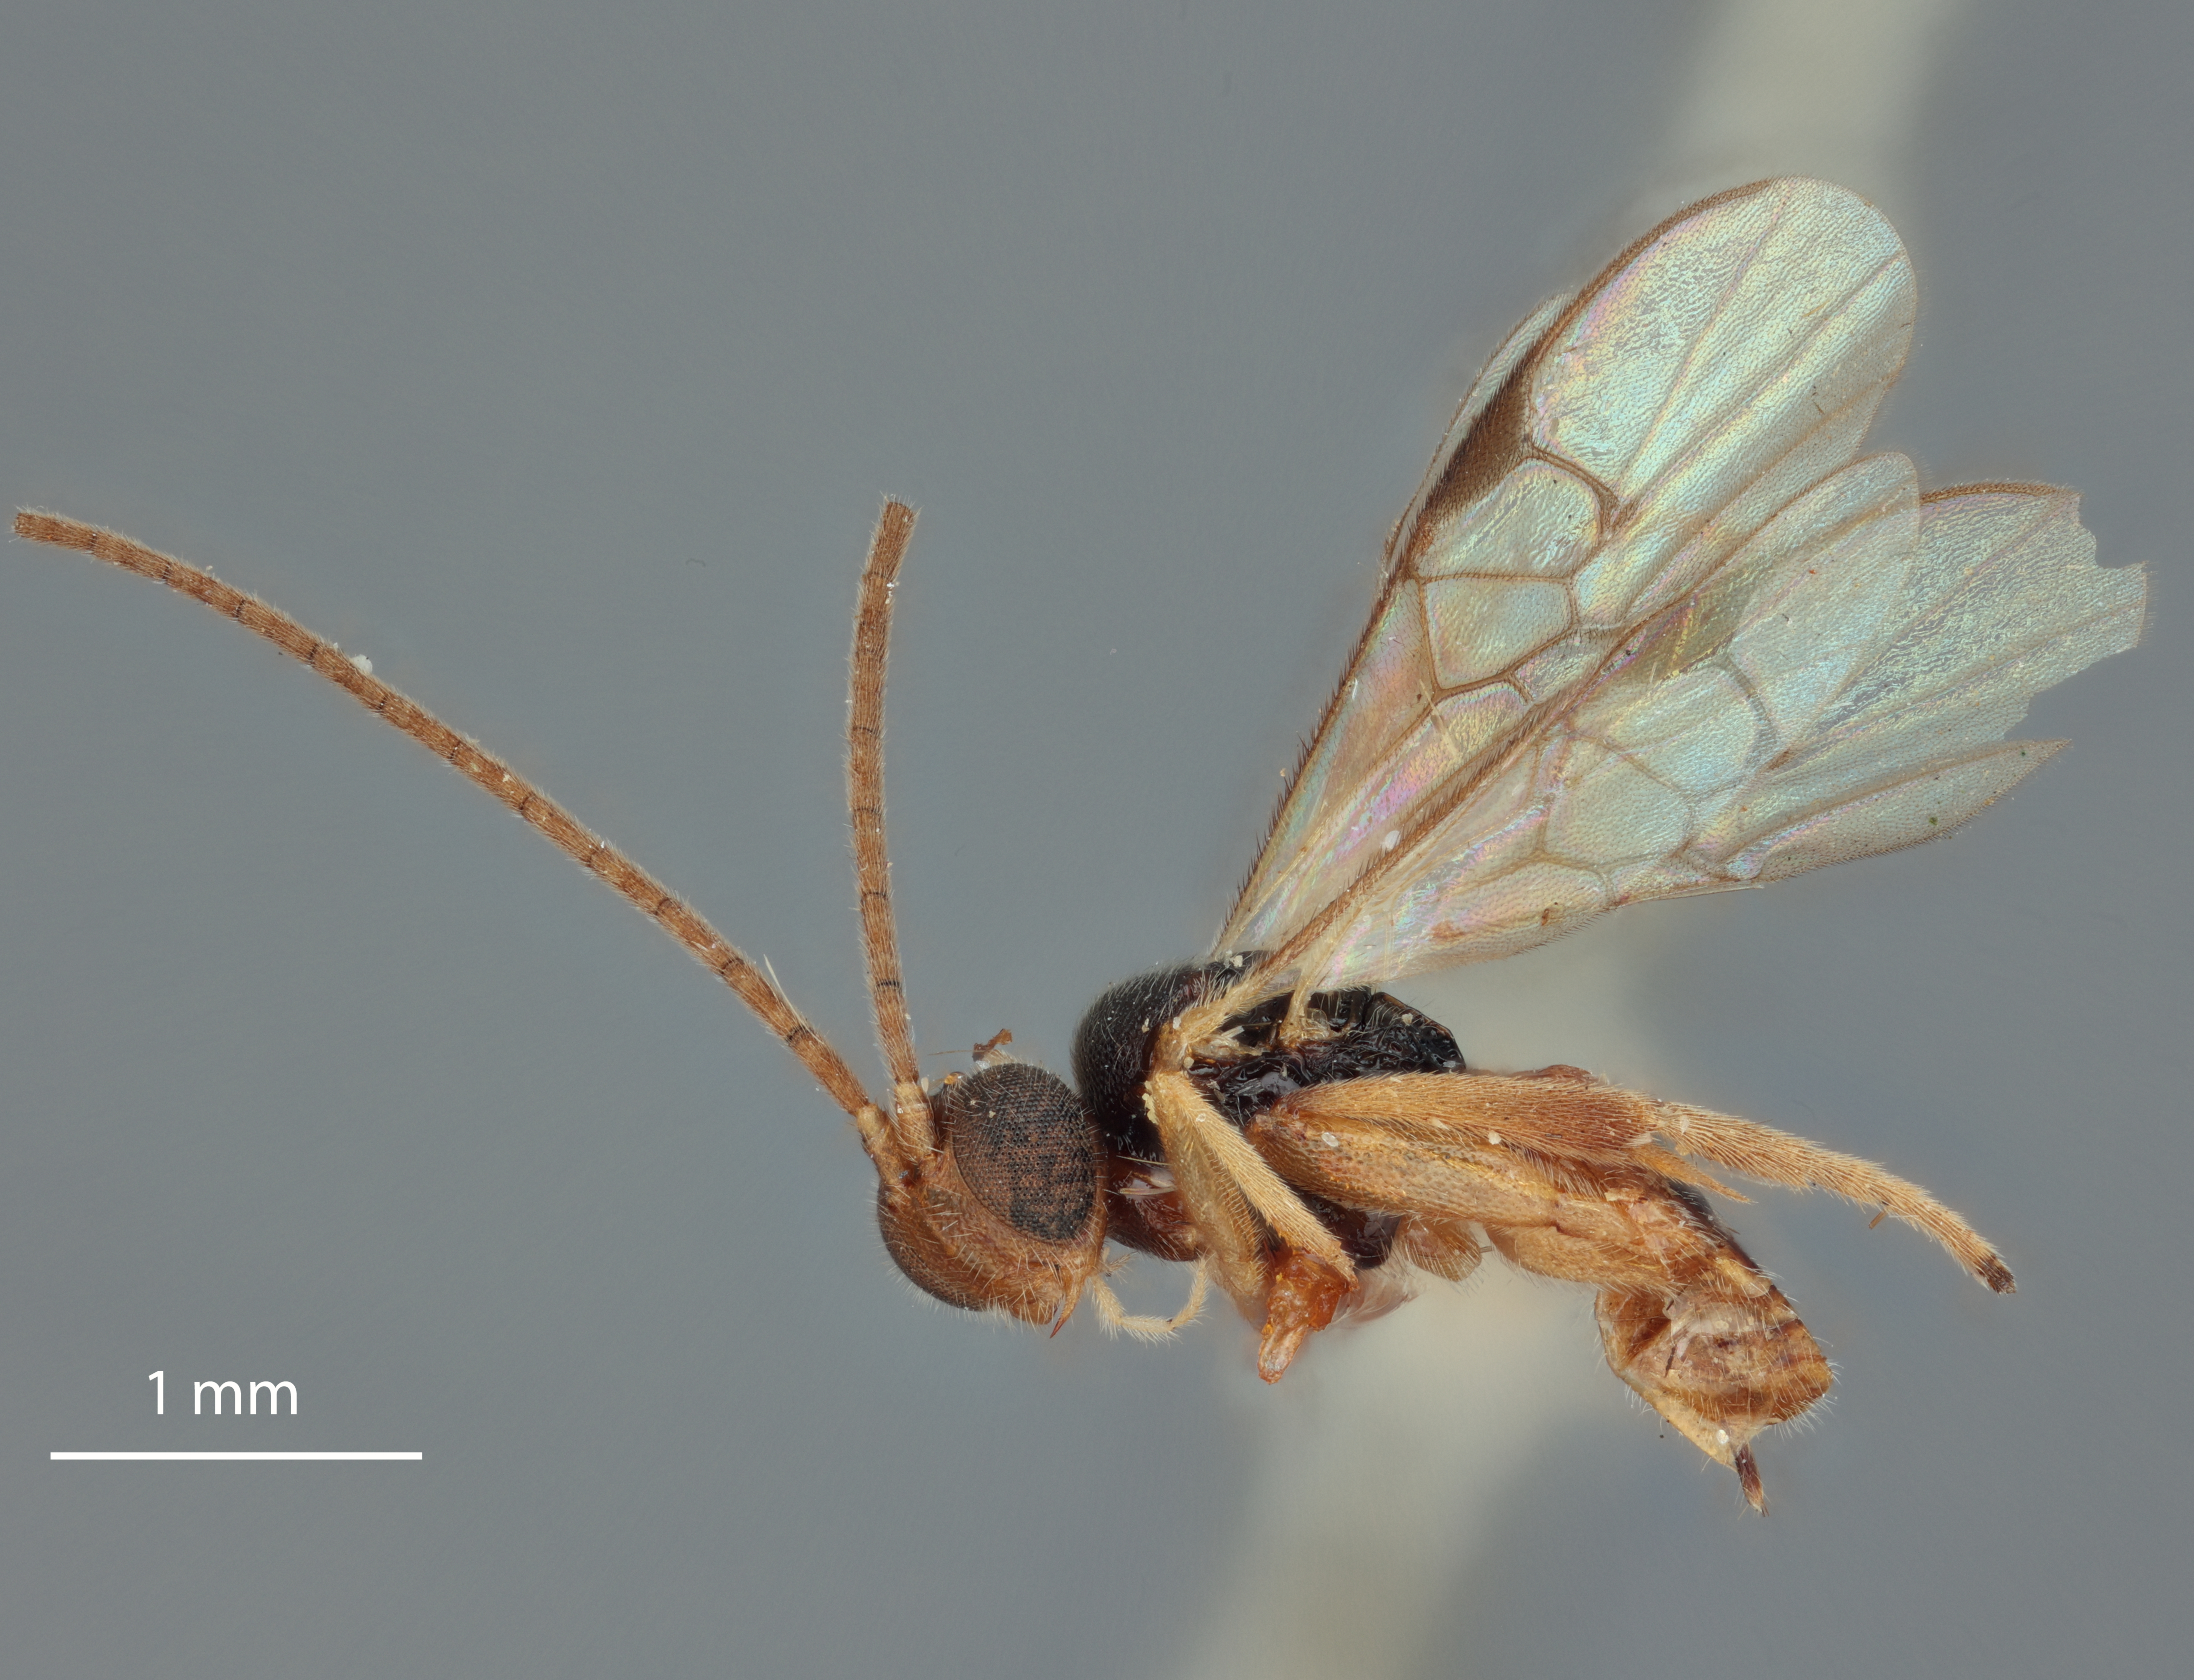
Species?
Protomicroplitis urios
